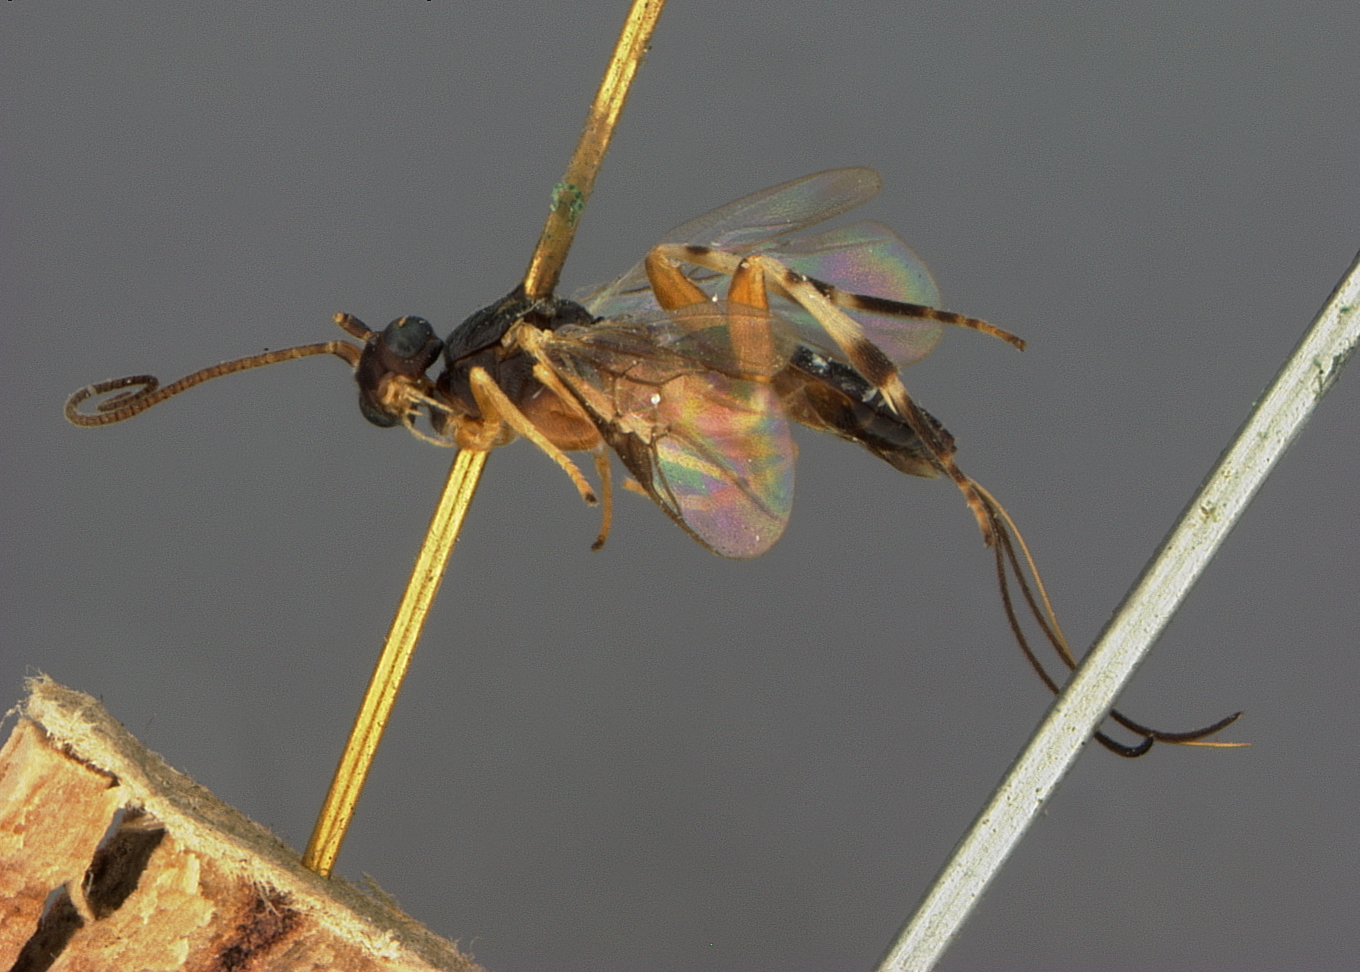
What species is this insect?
Microdus albocinctus
